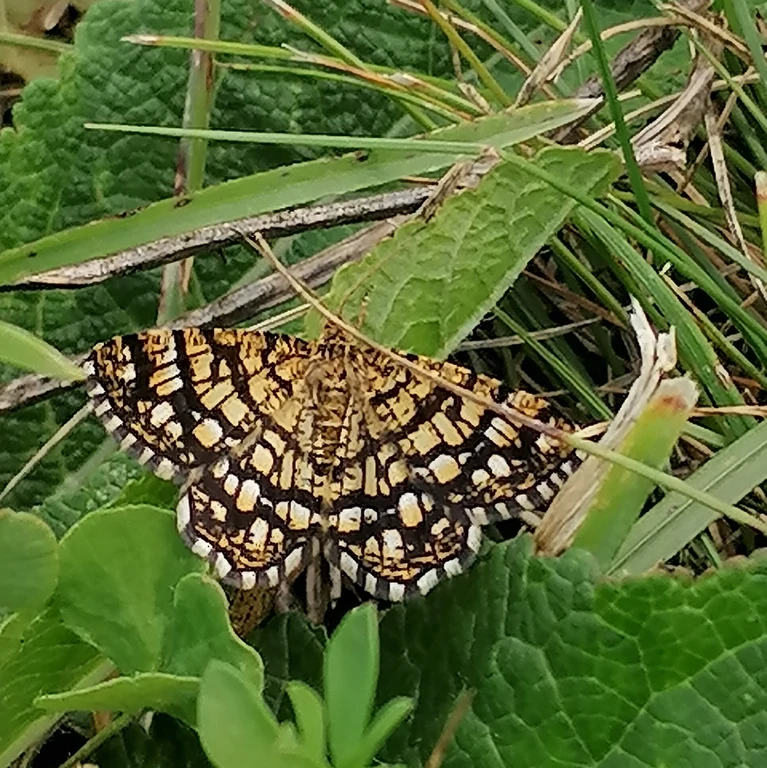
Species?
Chiasmia clathrata
